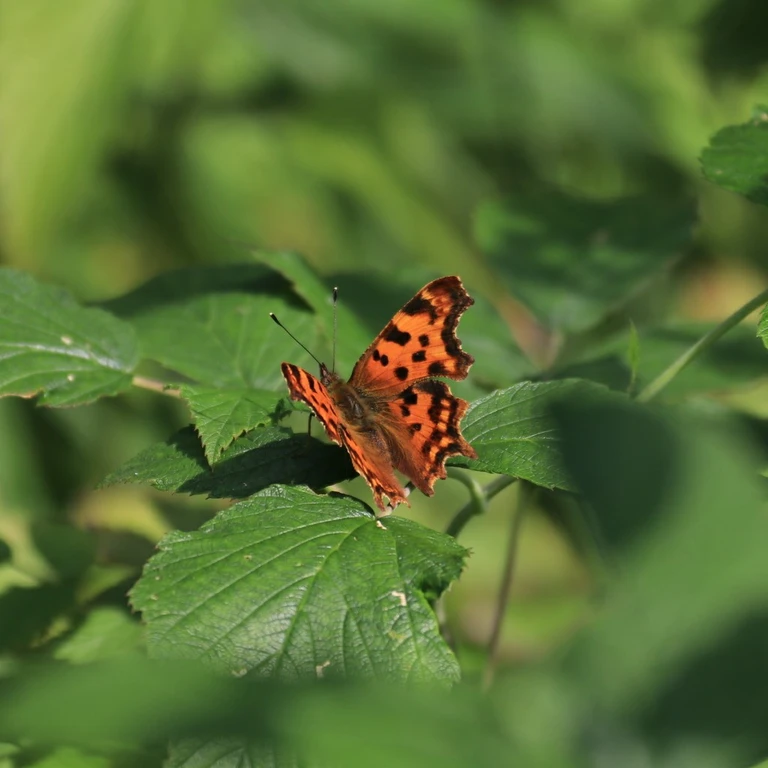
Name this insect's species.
Polygonia c-album
